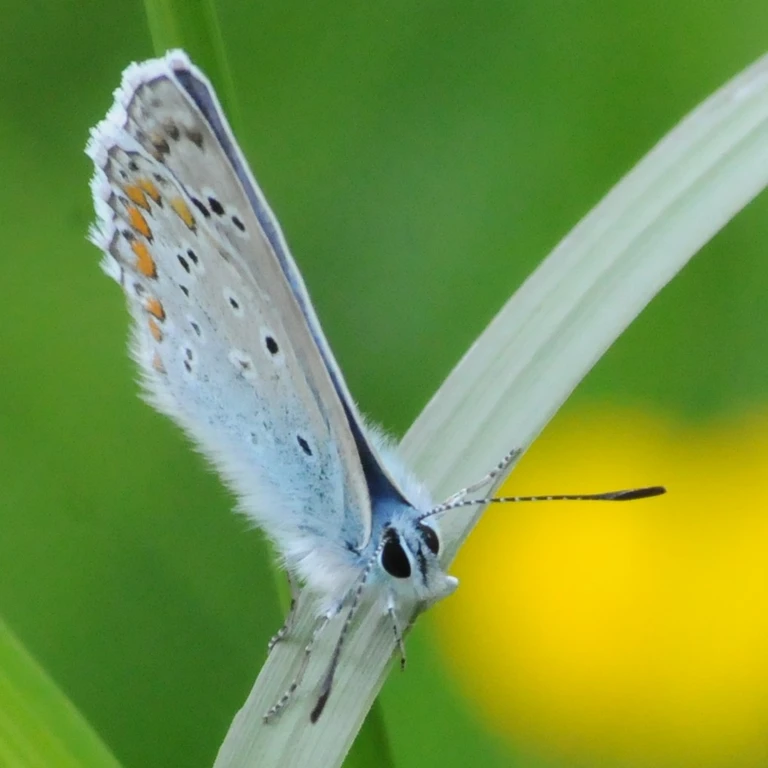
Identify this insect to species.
Polyommatus icarus
